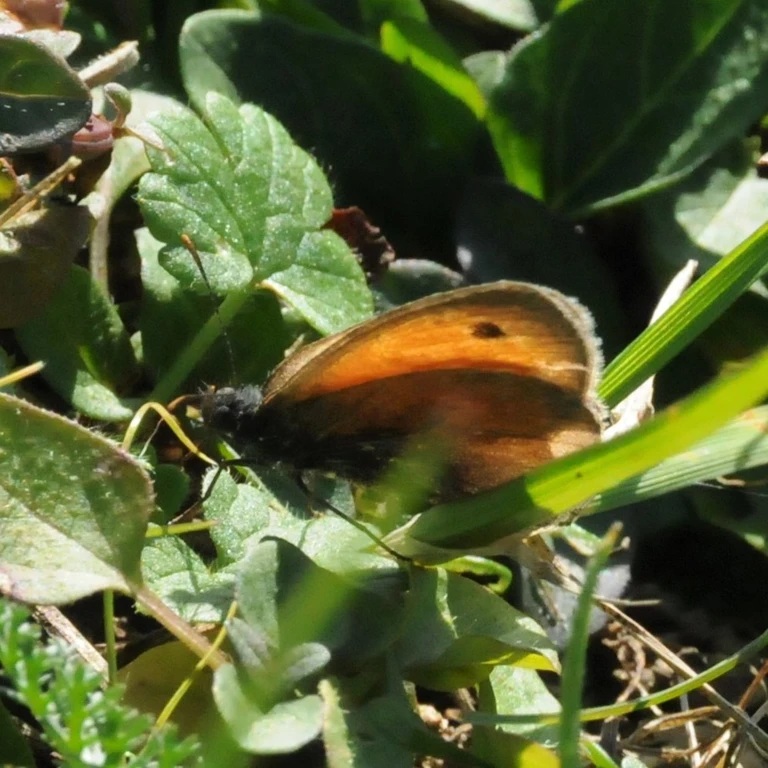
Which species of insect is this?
Coenonympha pamphilus
